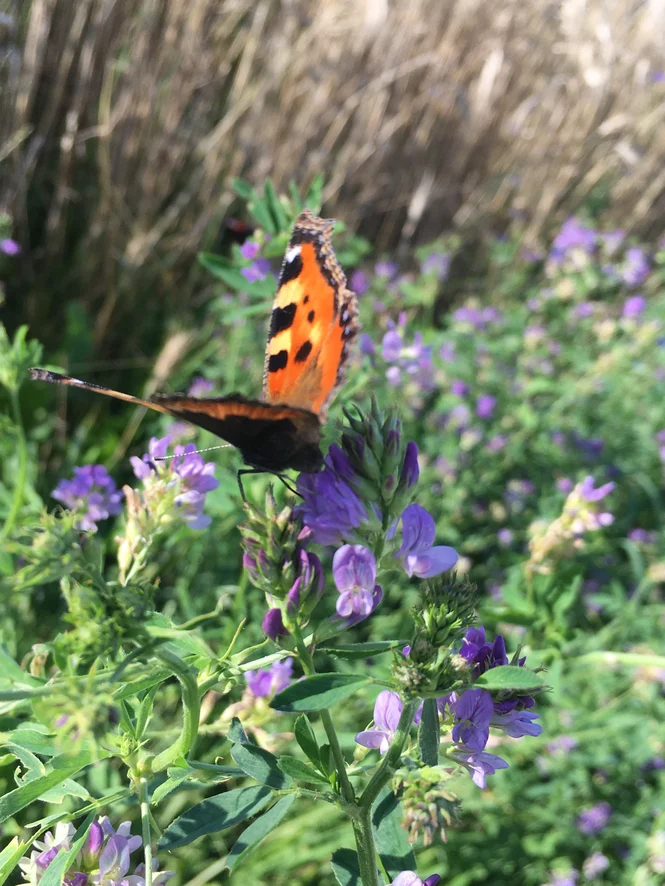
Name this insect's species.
Aglais urticae
